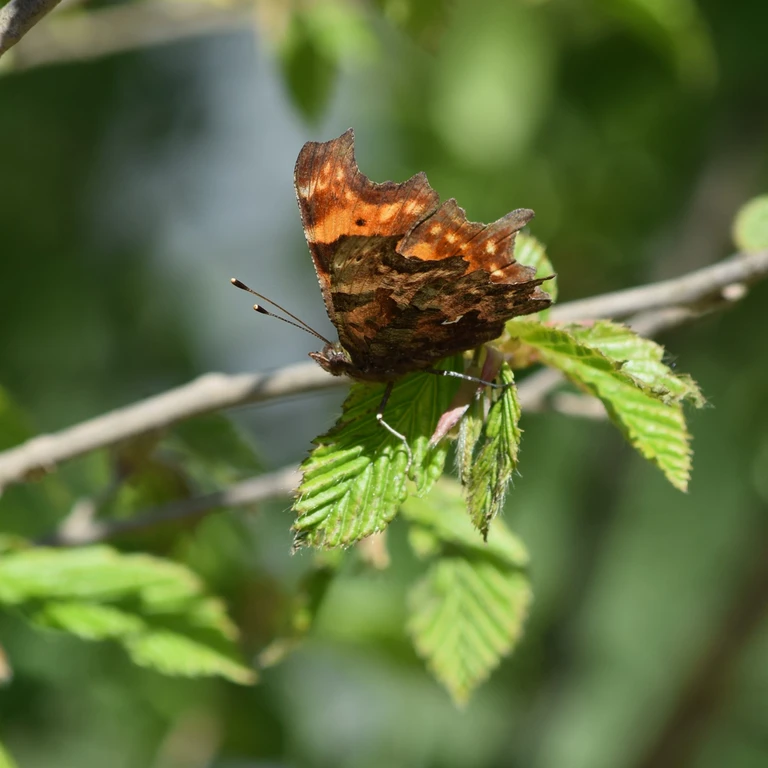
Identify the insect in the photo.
Polygonia c-album
